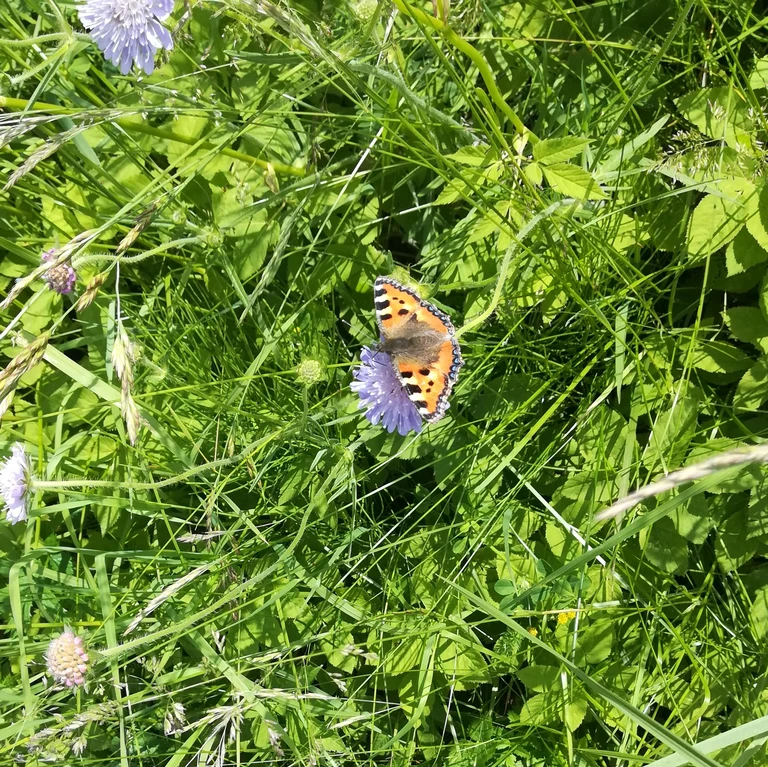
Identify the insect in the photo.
Aglais urticae
